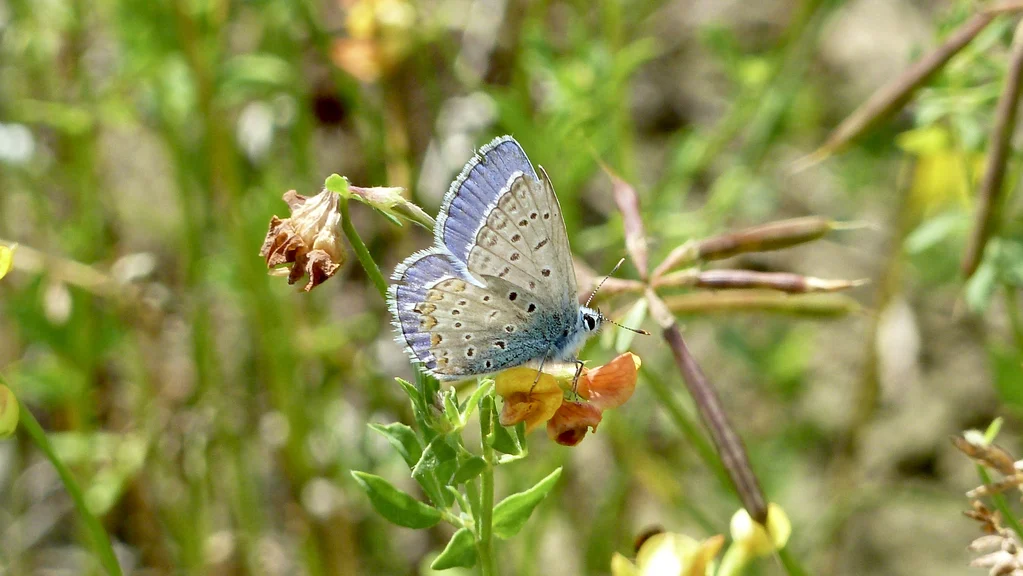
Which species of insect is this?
Polyommatus icarus
